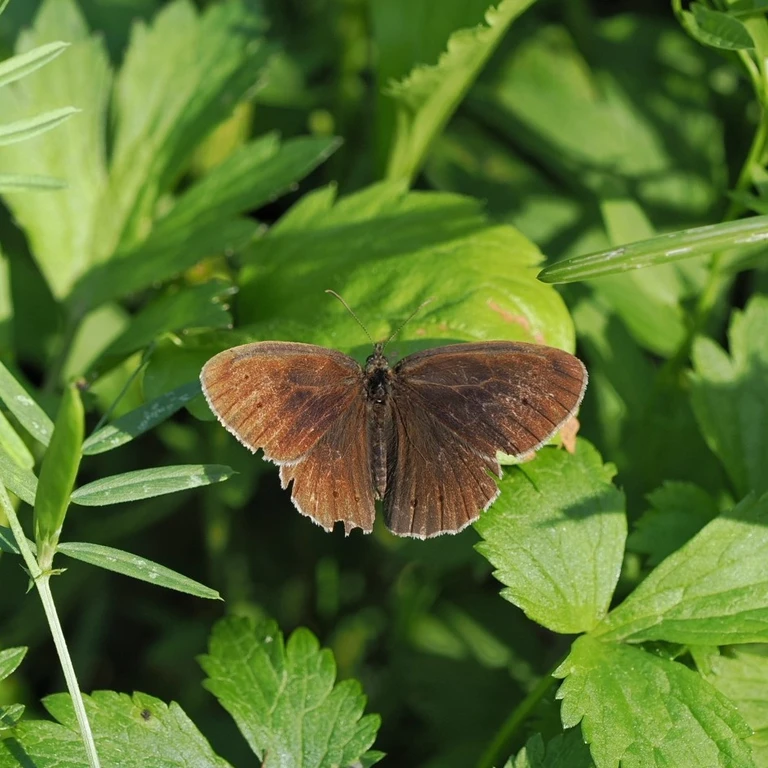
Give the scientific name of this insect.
Aphantopus hyperantus
